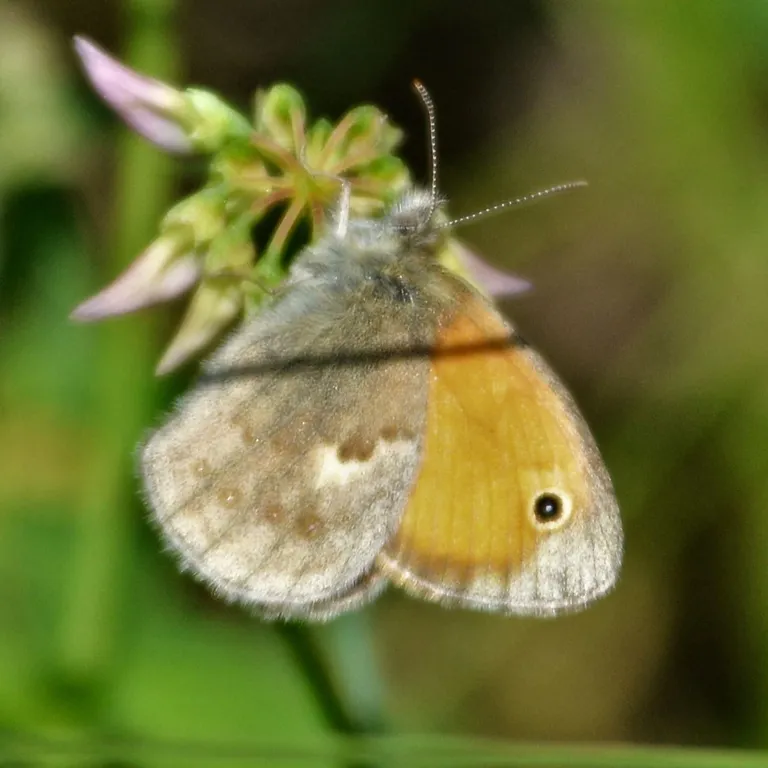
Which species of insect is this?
Coenonympha pamphilus
